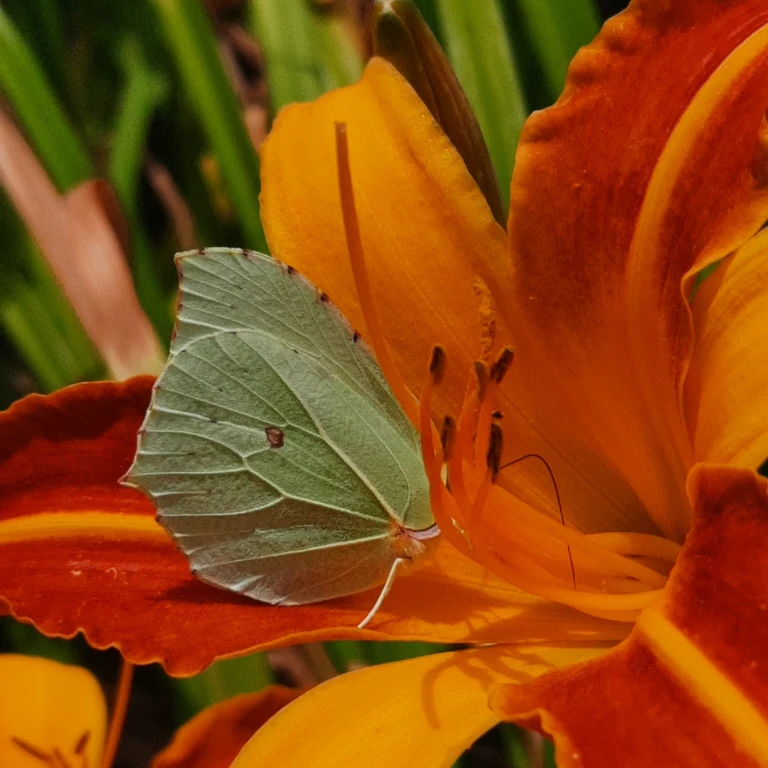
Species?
Gonepteryx rhamni
